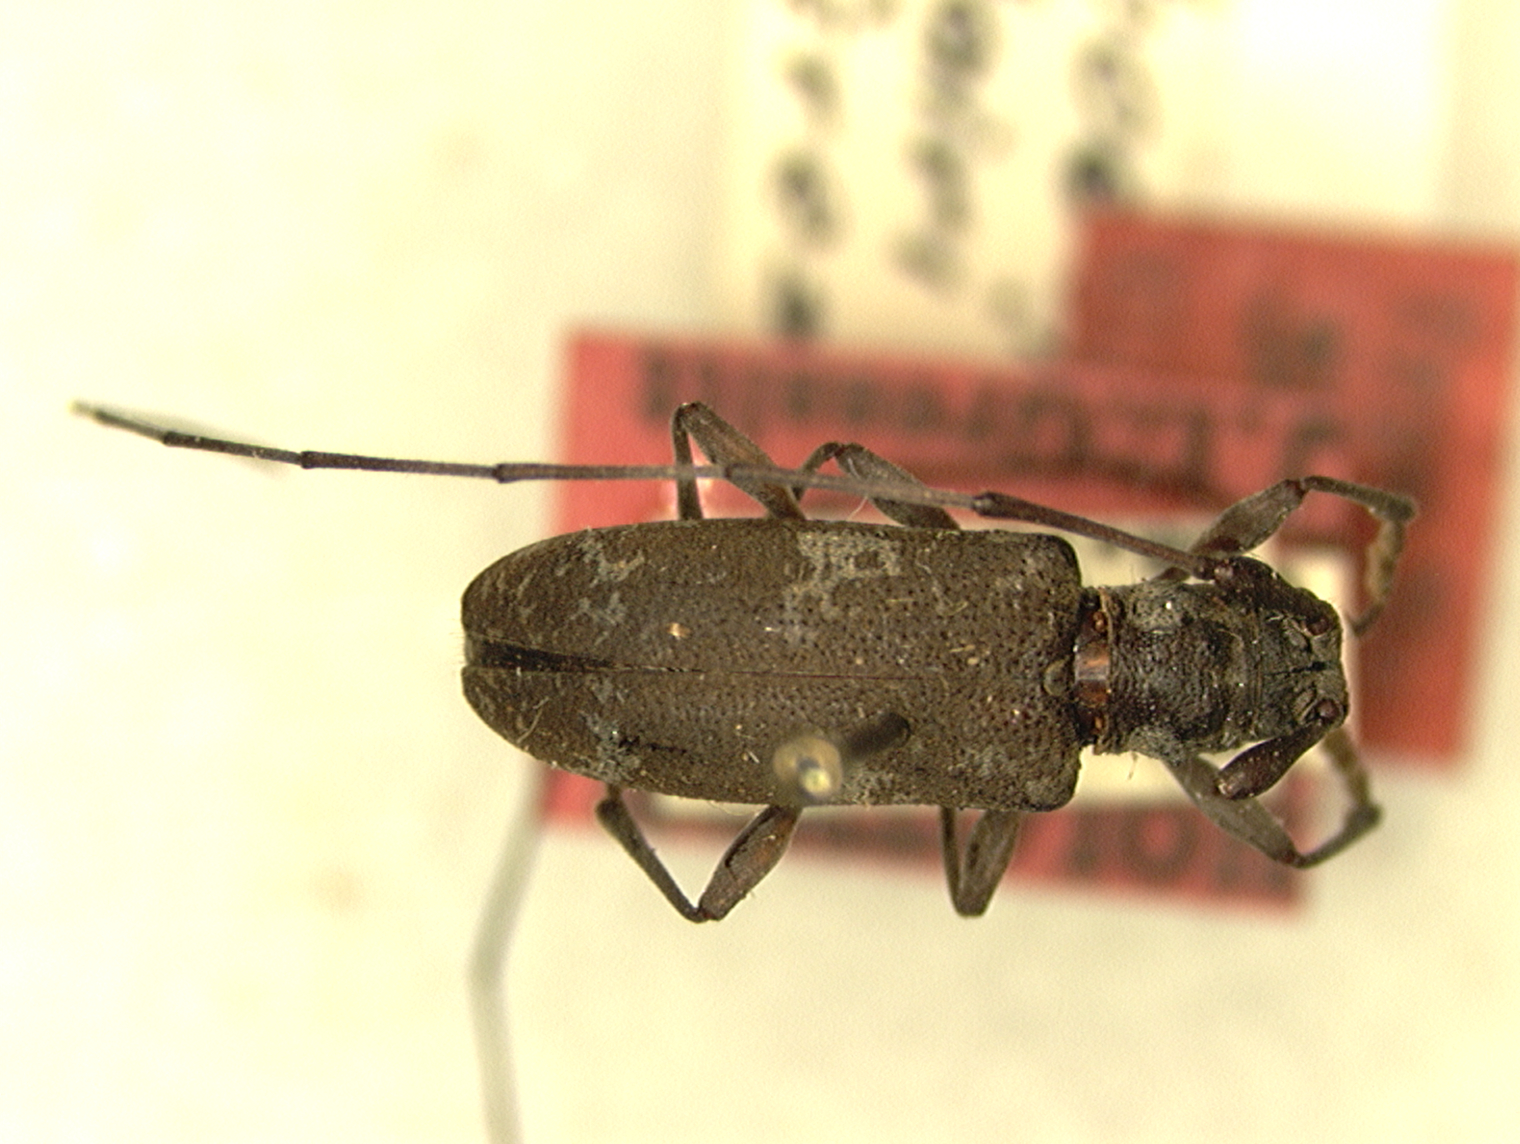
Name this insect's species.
Rhodopis blairi (also Rhodopina sinica)
